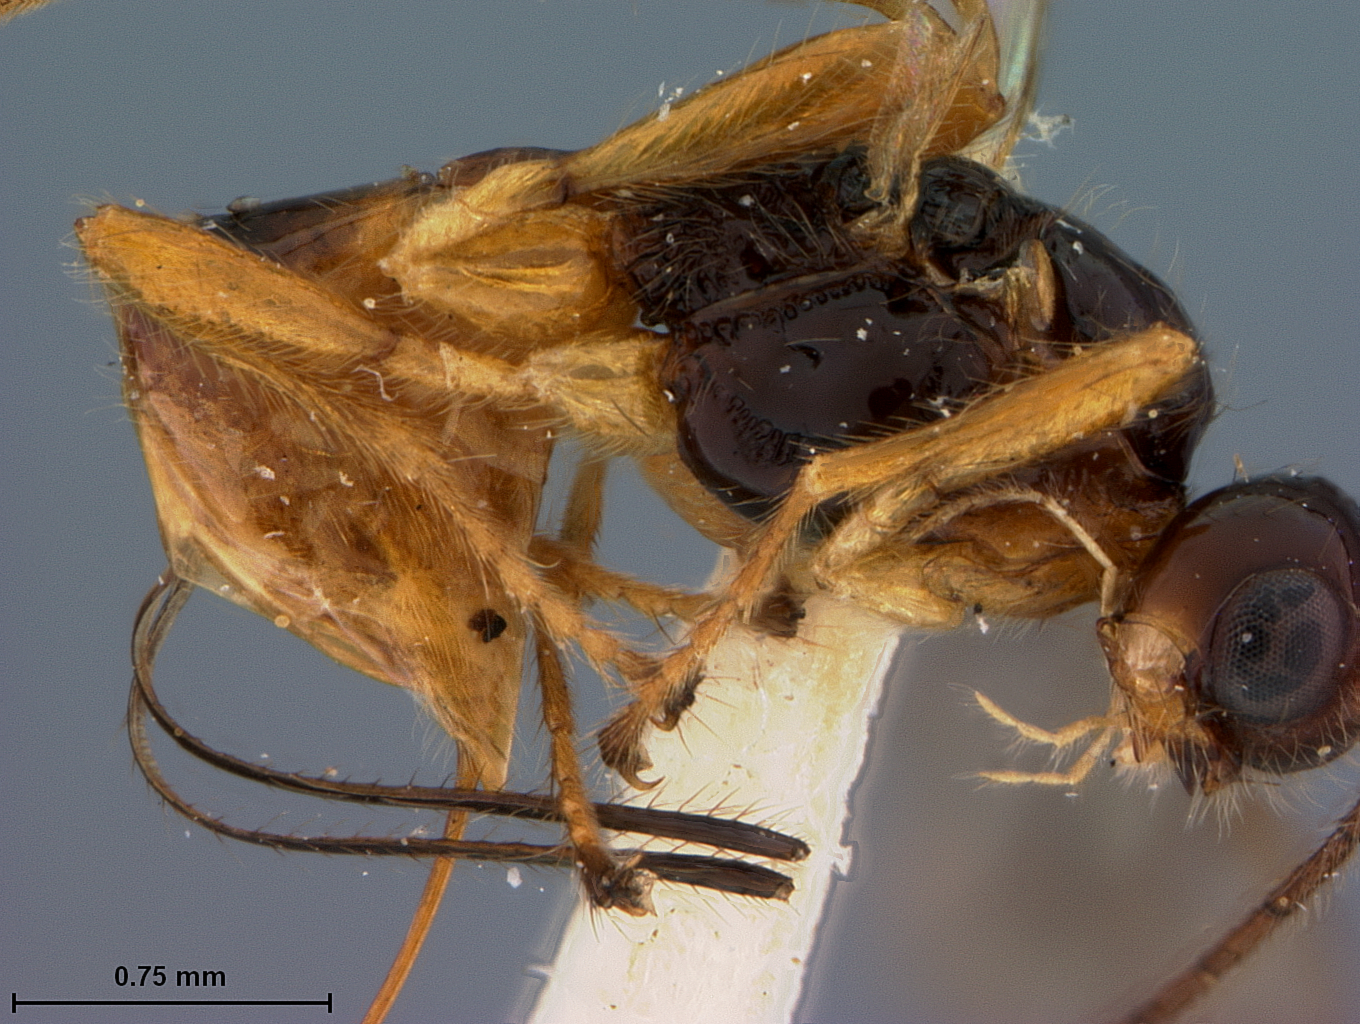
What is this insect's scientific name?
Phaenocarpa rossata
